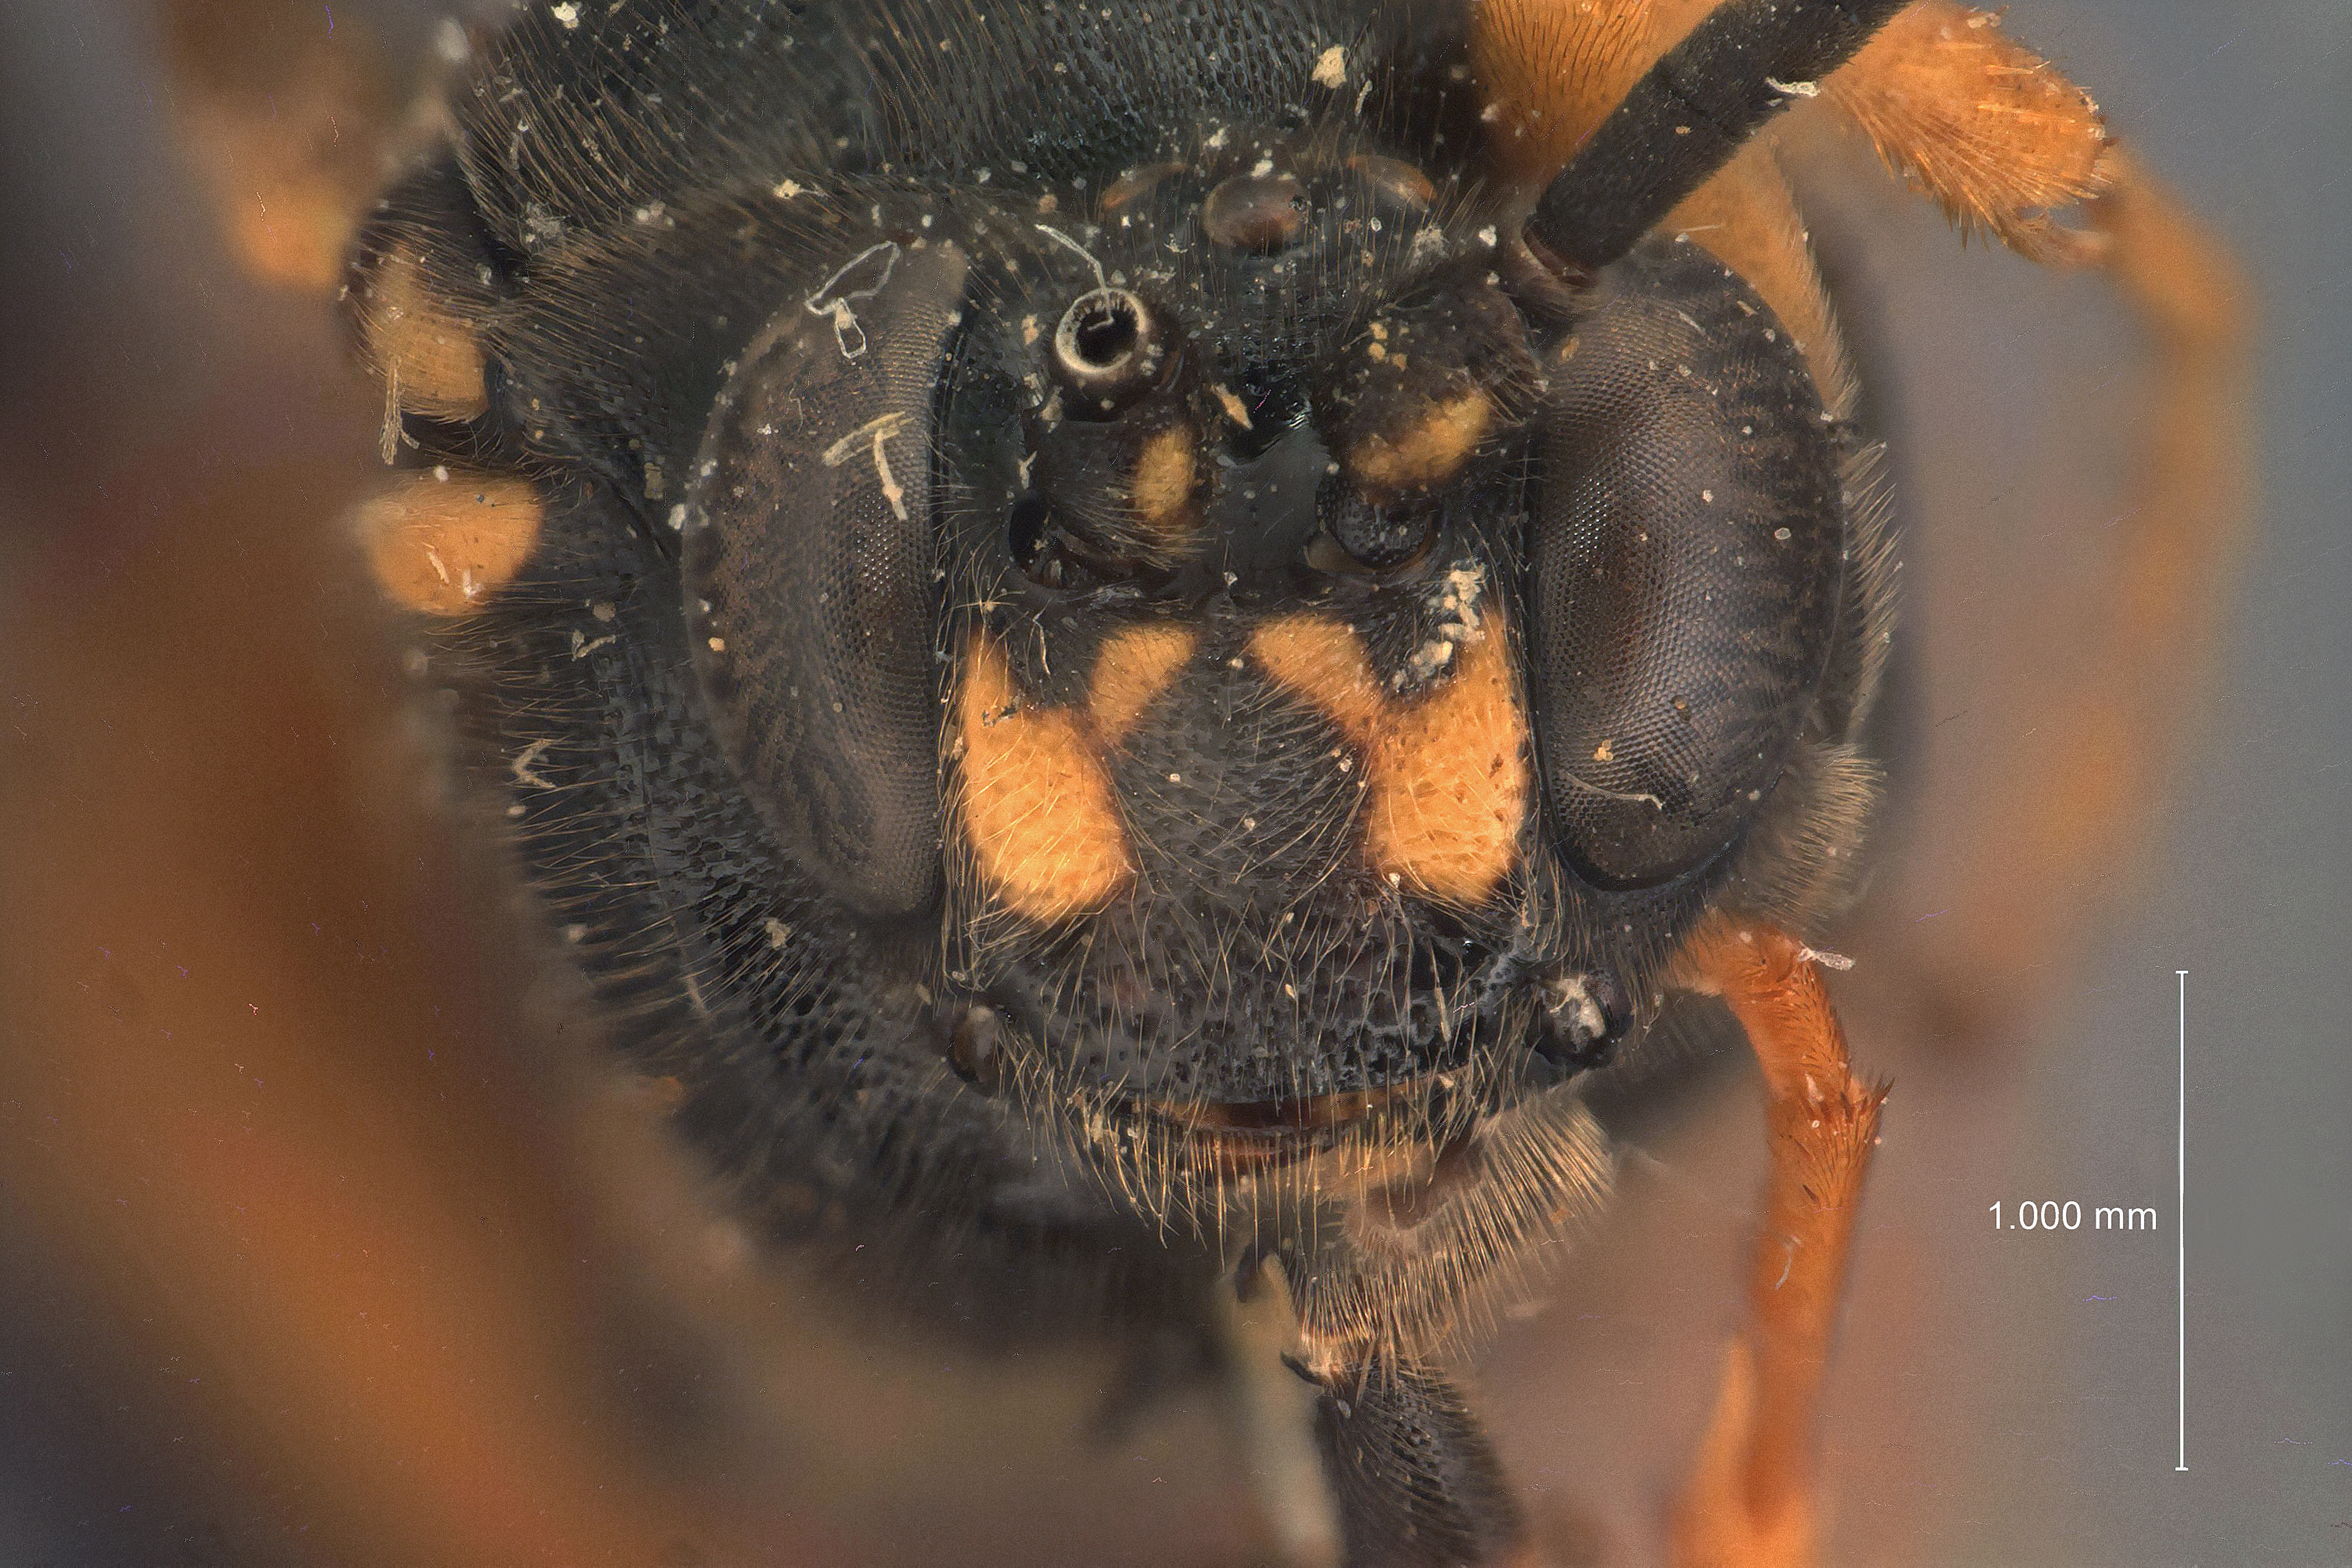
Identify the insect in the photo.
Eristicus binotatus
